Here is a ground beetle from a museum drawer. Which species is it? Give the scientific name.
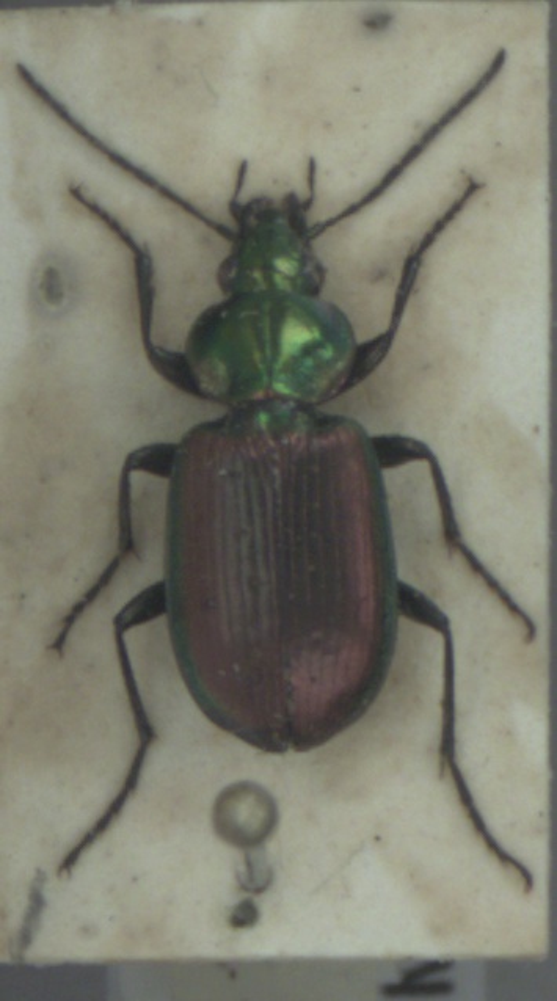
Agonum sexpunctatum
